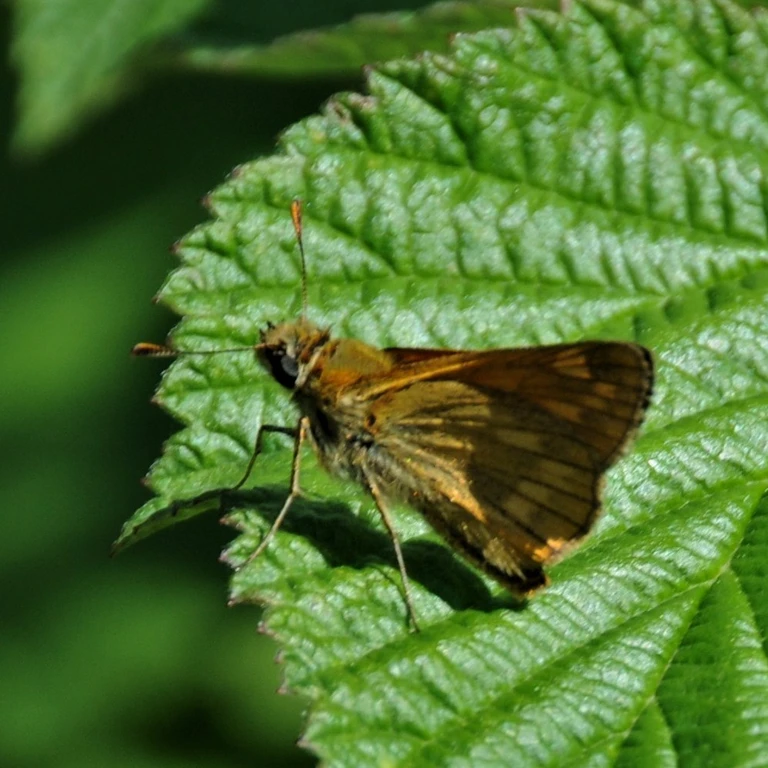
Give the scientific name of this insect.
Ochlodes sylvanus (also Ochlodes venata)
